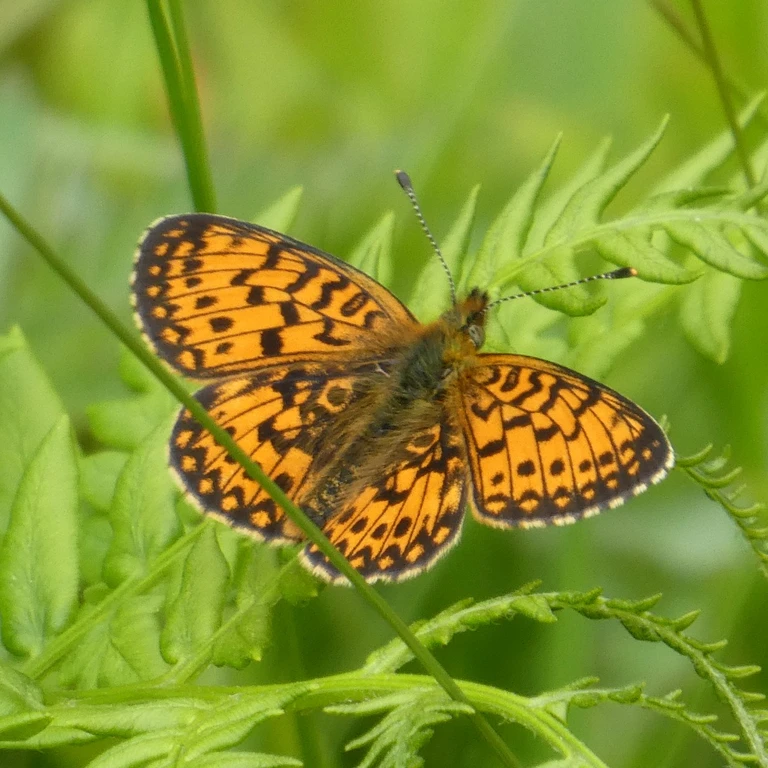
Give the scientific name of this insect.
Boloria selene
